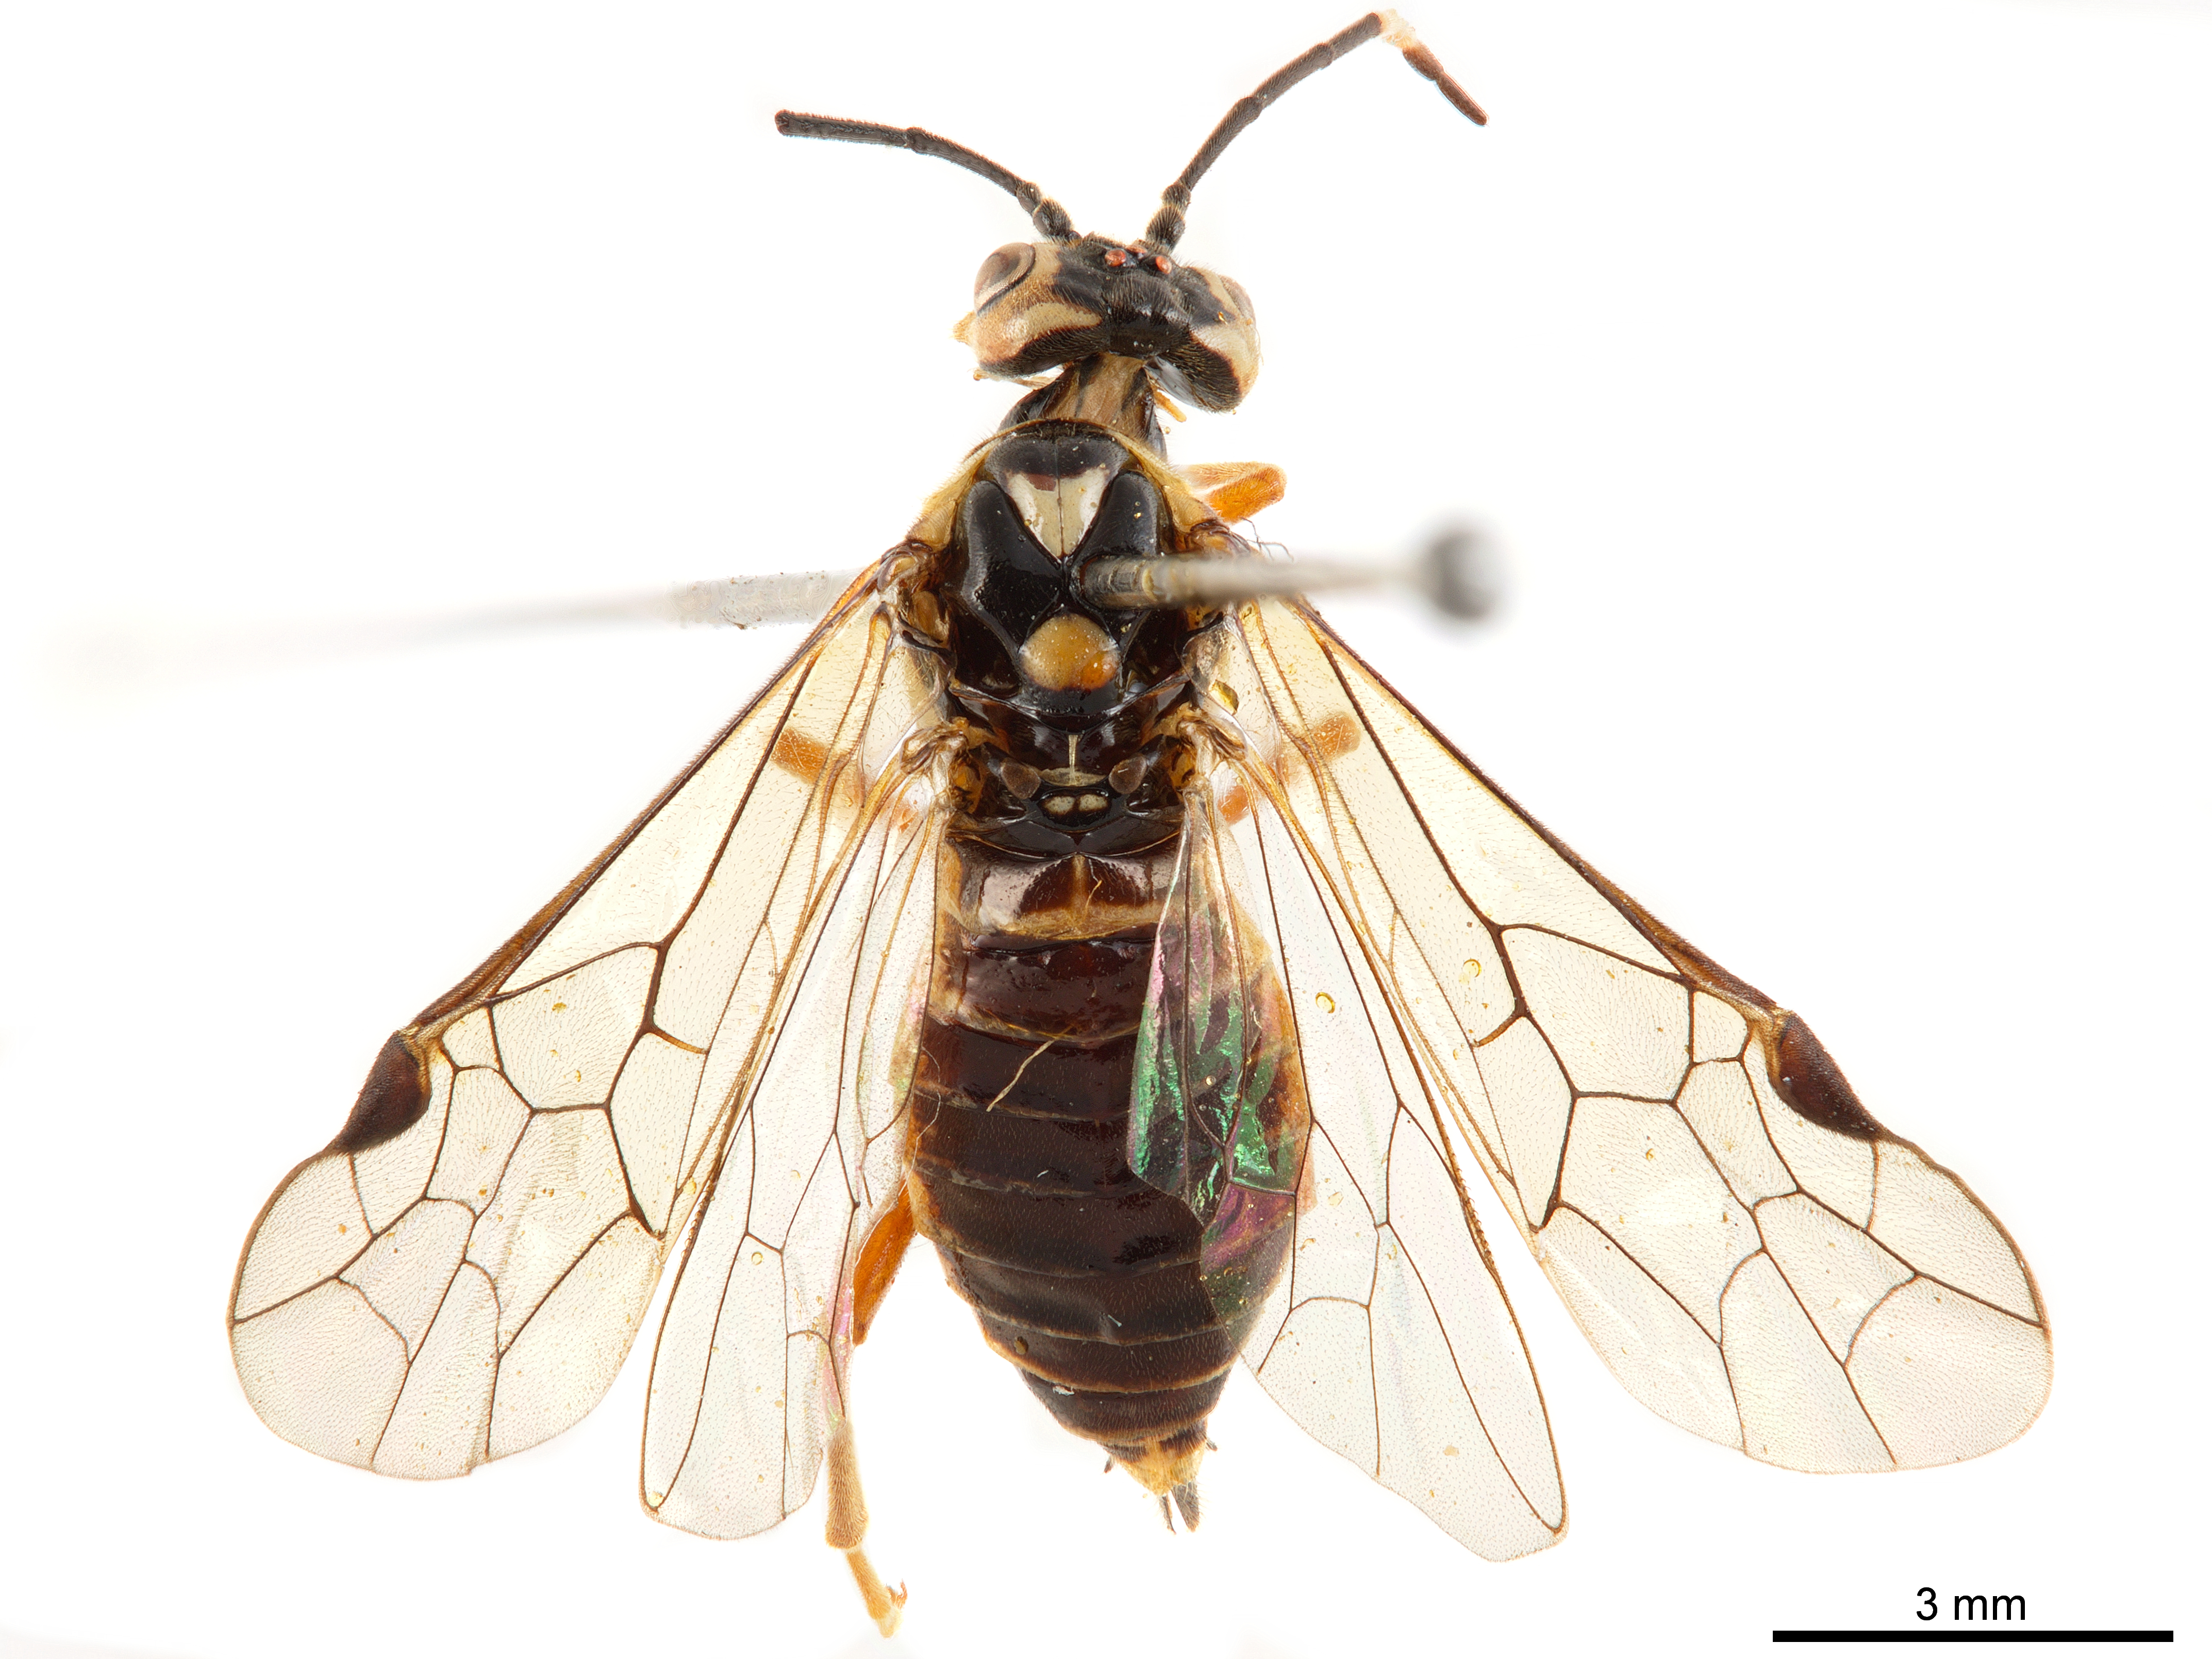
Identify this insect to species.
Kambaitina cardiaca
